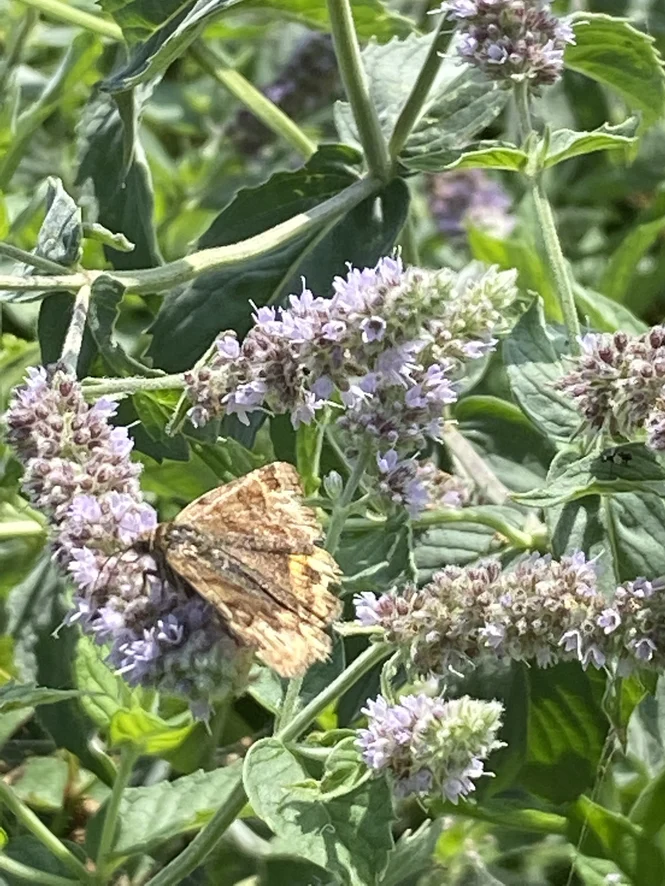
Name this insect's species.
Euclidia glyphica
